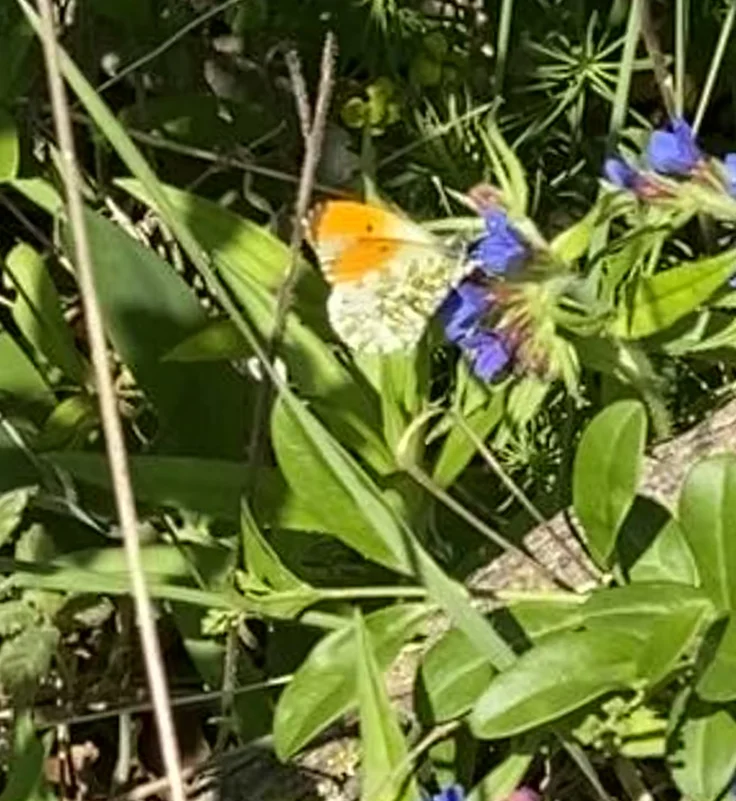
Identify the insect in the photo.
Anthocharis cardamines
